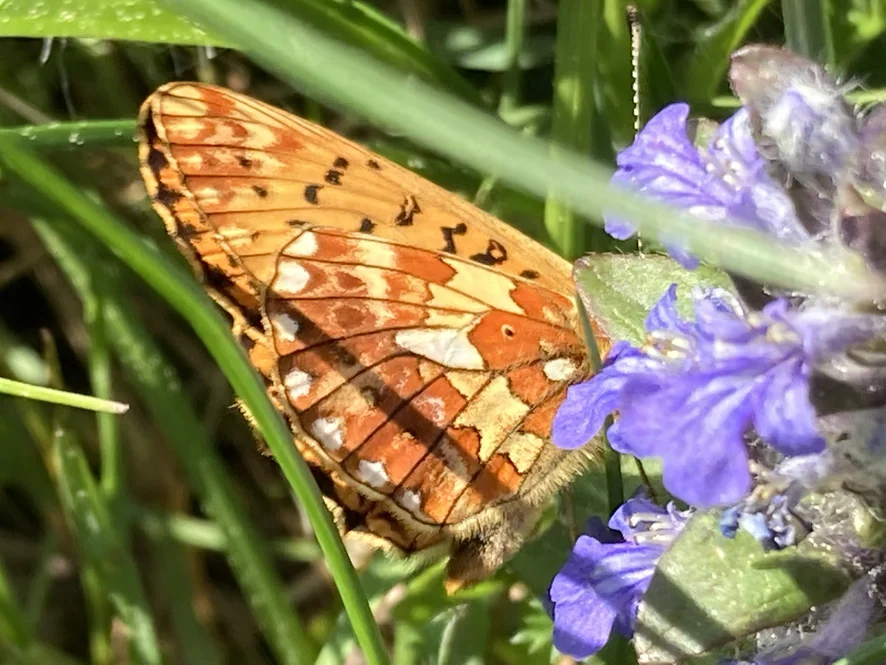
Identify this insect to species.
Boloria euphrosyne (also Clossiana euphrosyne)
